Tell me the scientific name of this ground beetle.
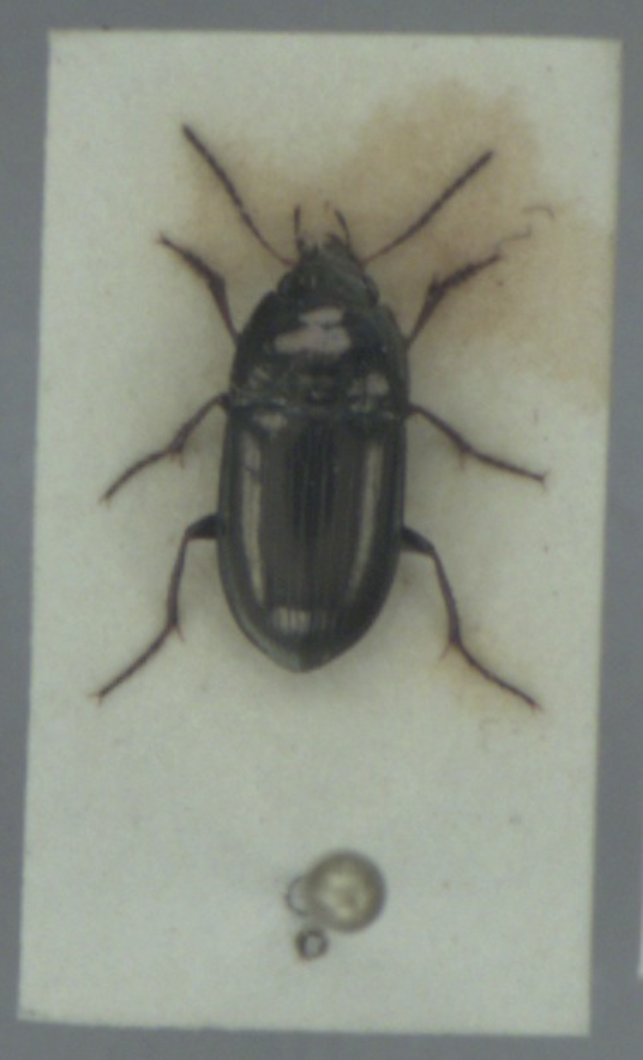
Amara communis
